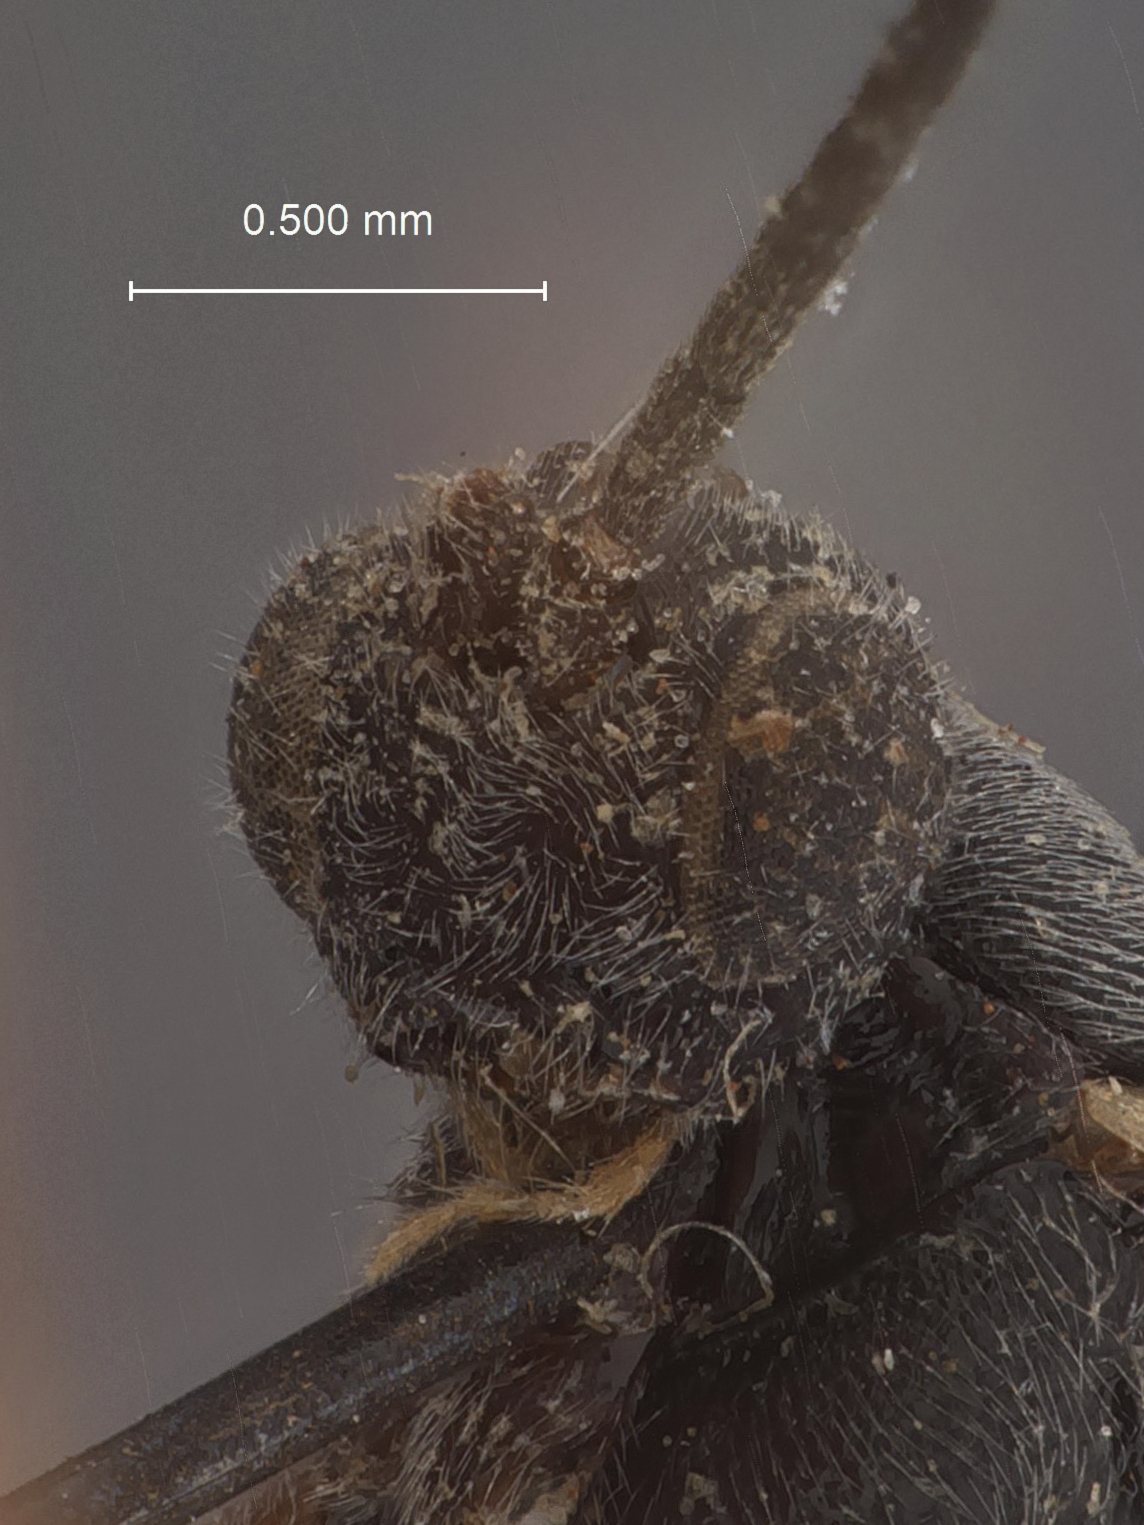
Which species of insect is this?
Apanteles parathrenidis
